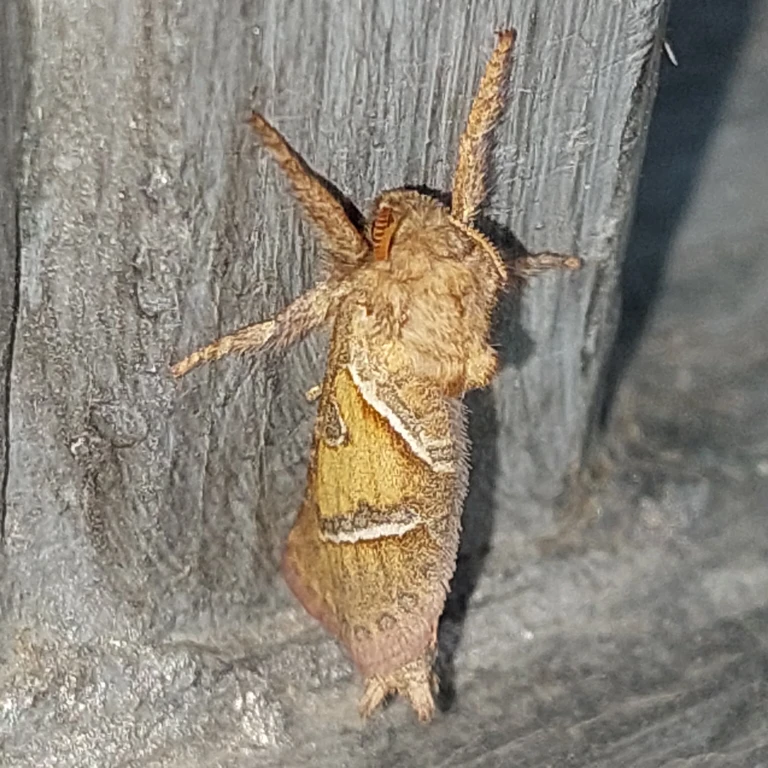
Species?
Triodia sylvina
